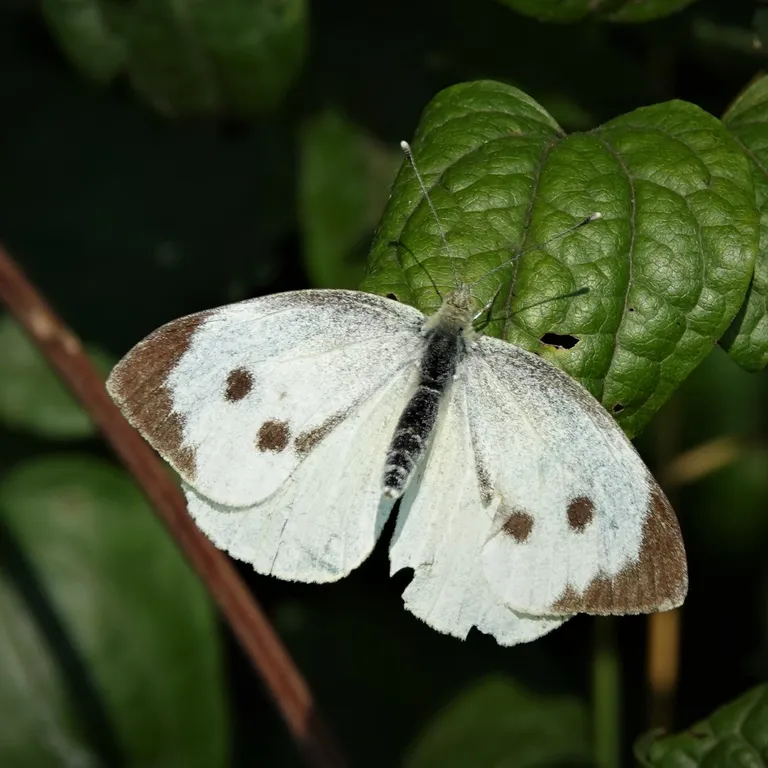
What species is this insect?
Pieris brassicae
